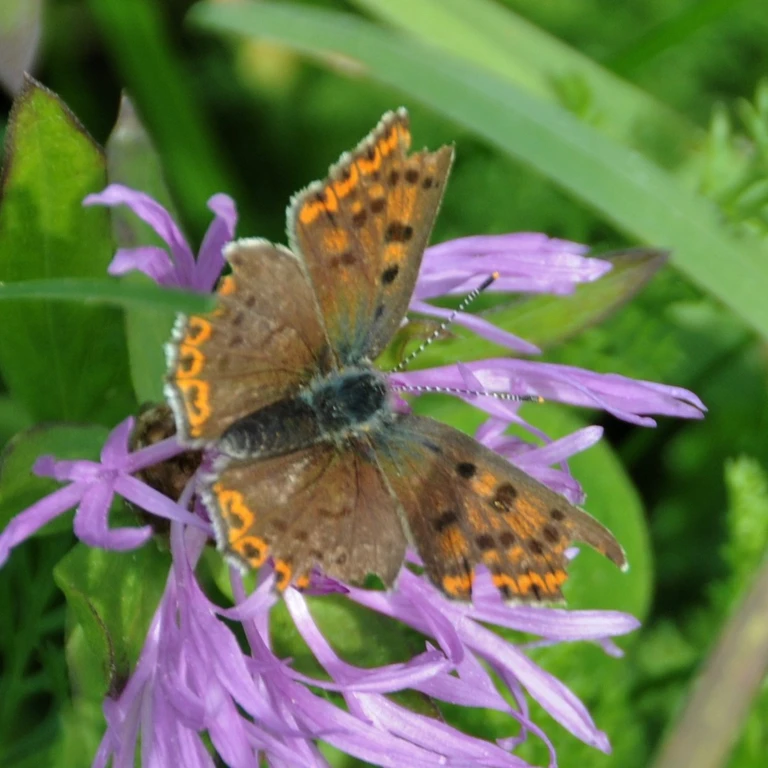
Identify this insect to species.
Lycaena tityrus (also Loweia tityrus)
